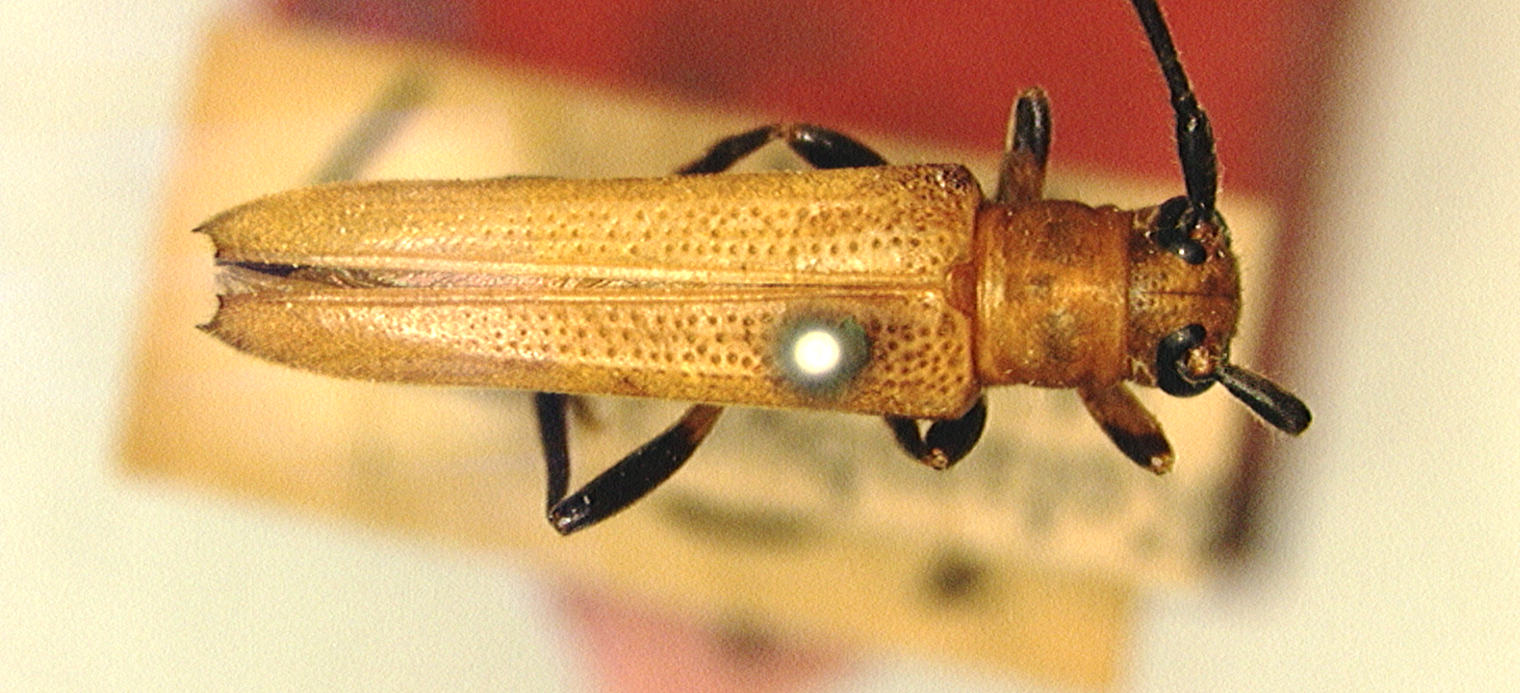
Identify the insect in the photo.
Nupserha melanoscelis
